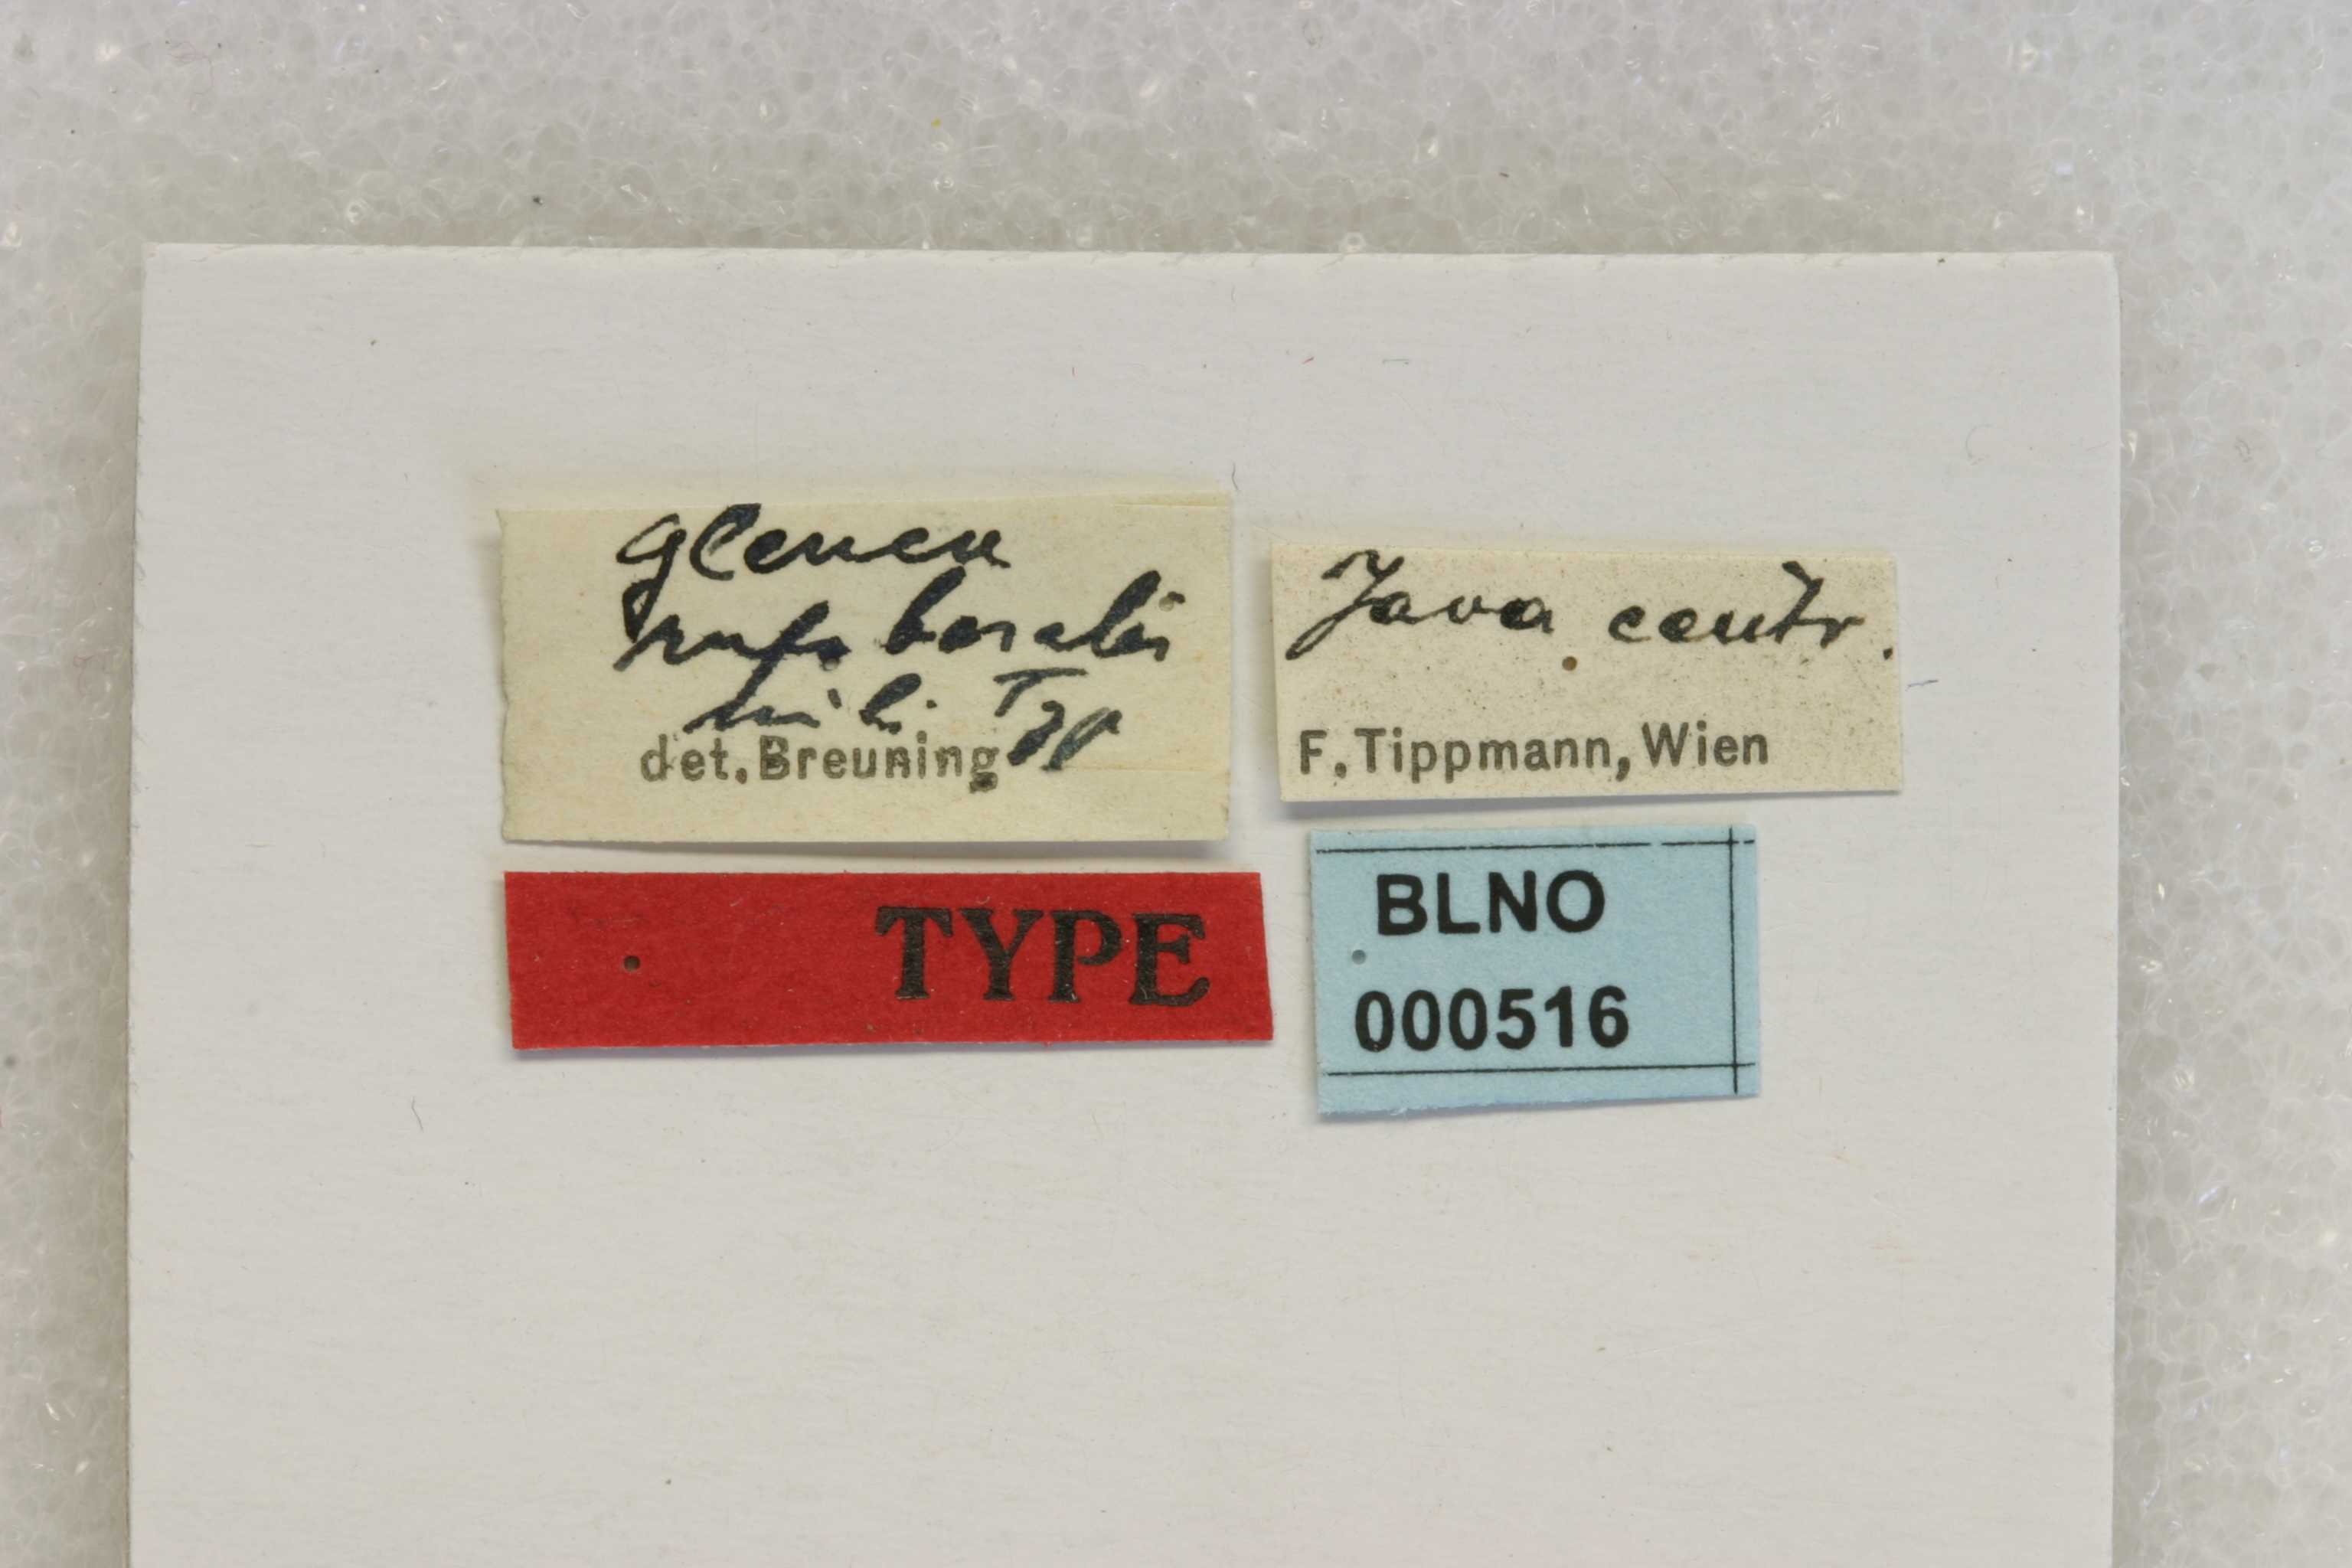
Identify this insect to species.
Glenea not
